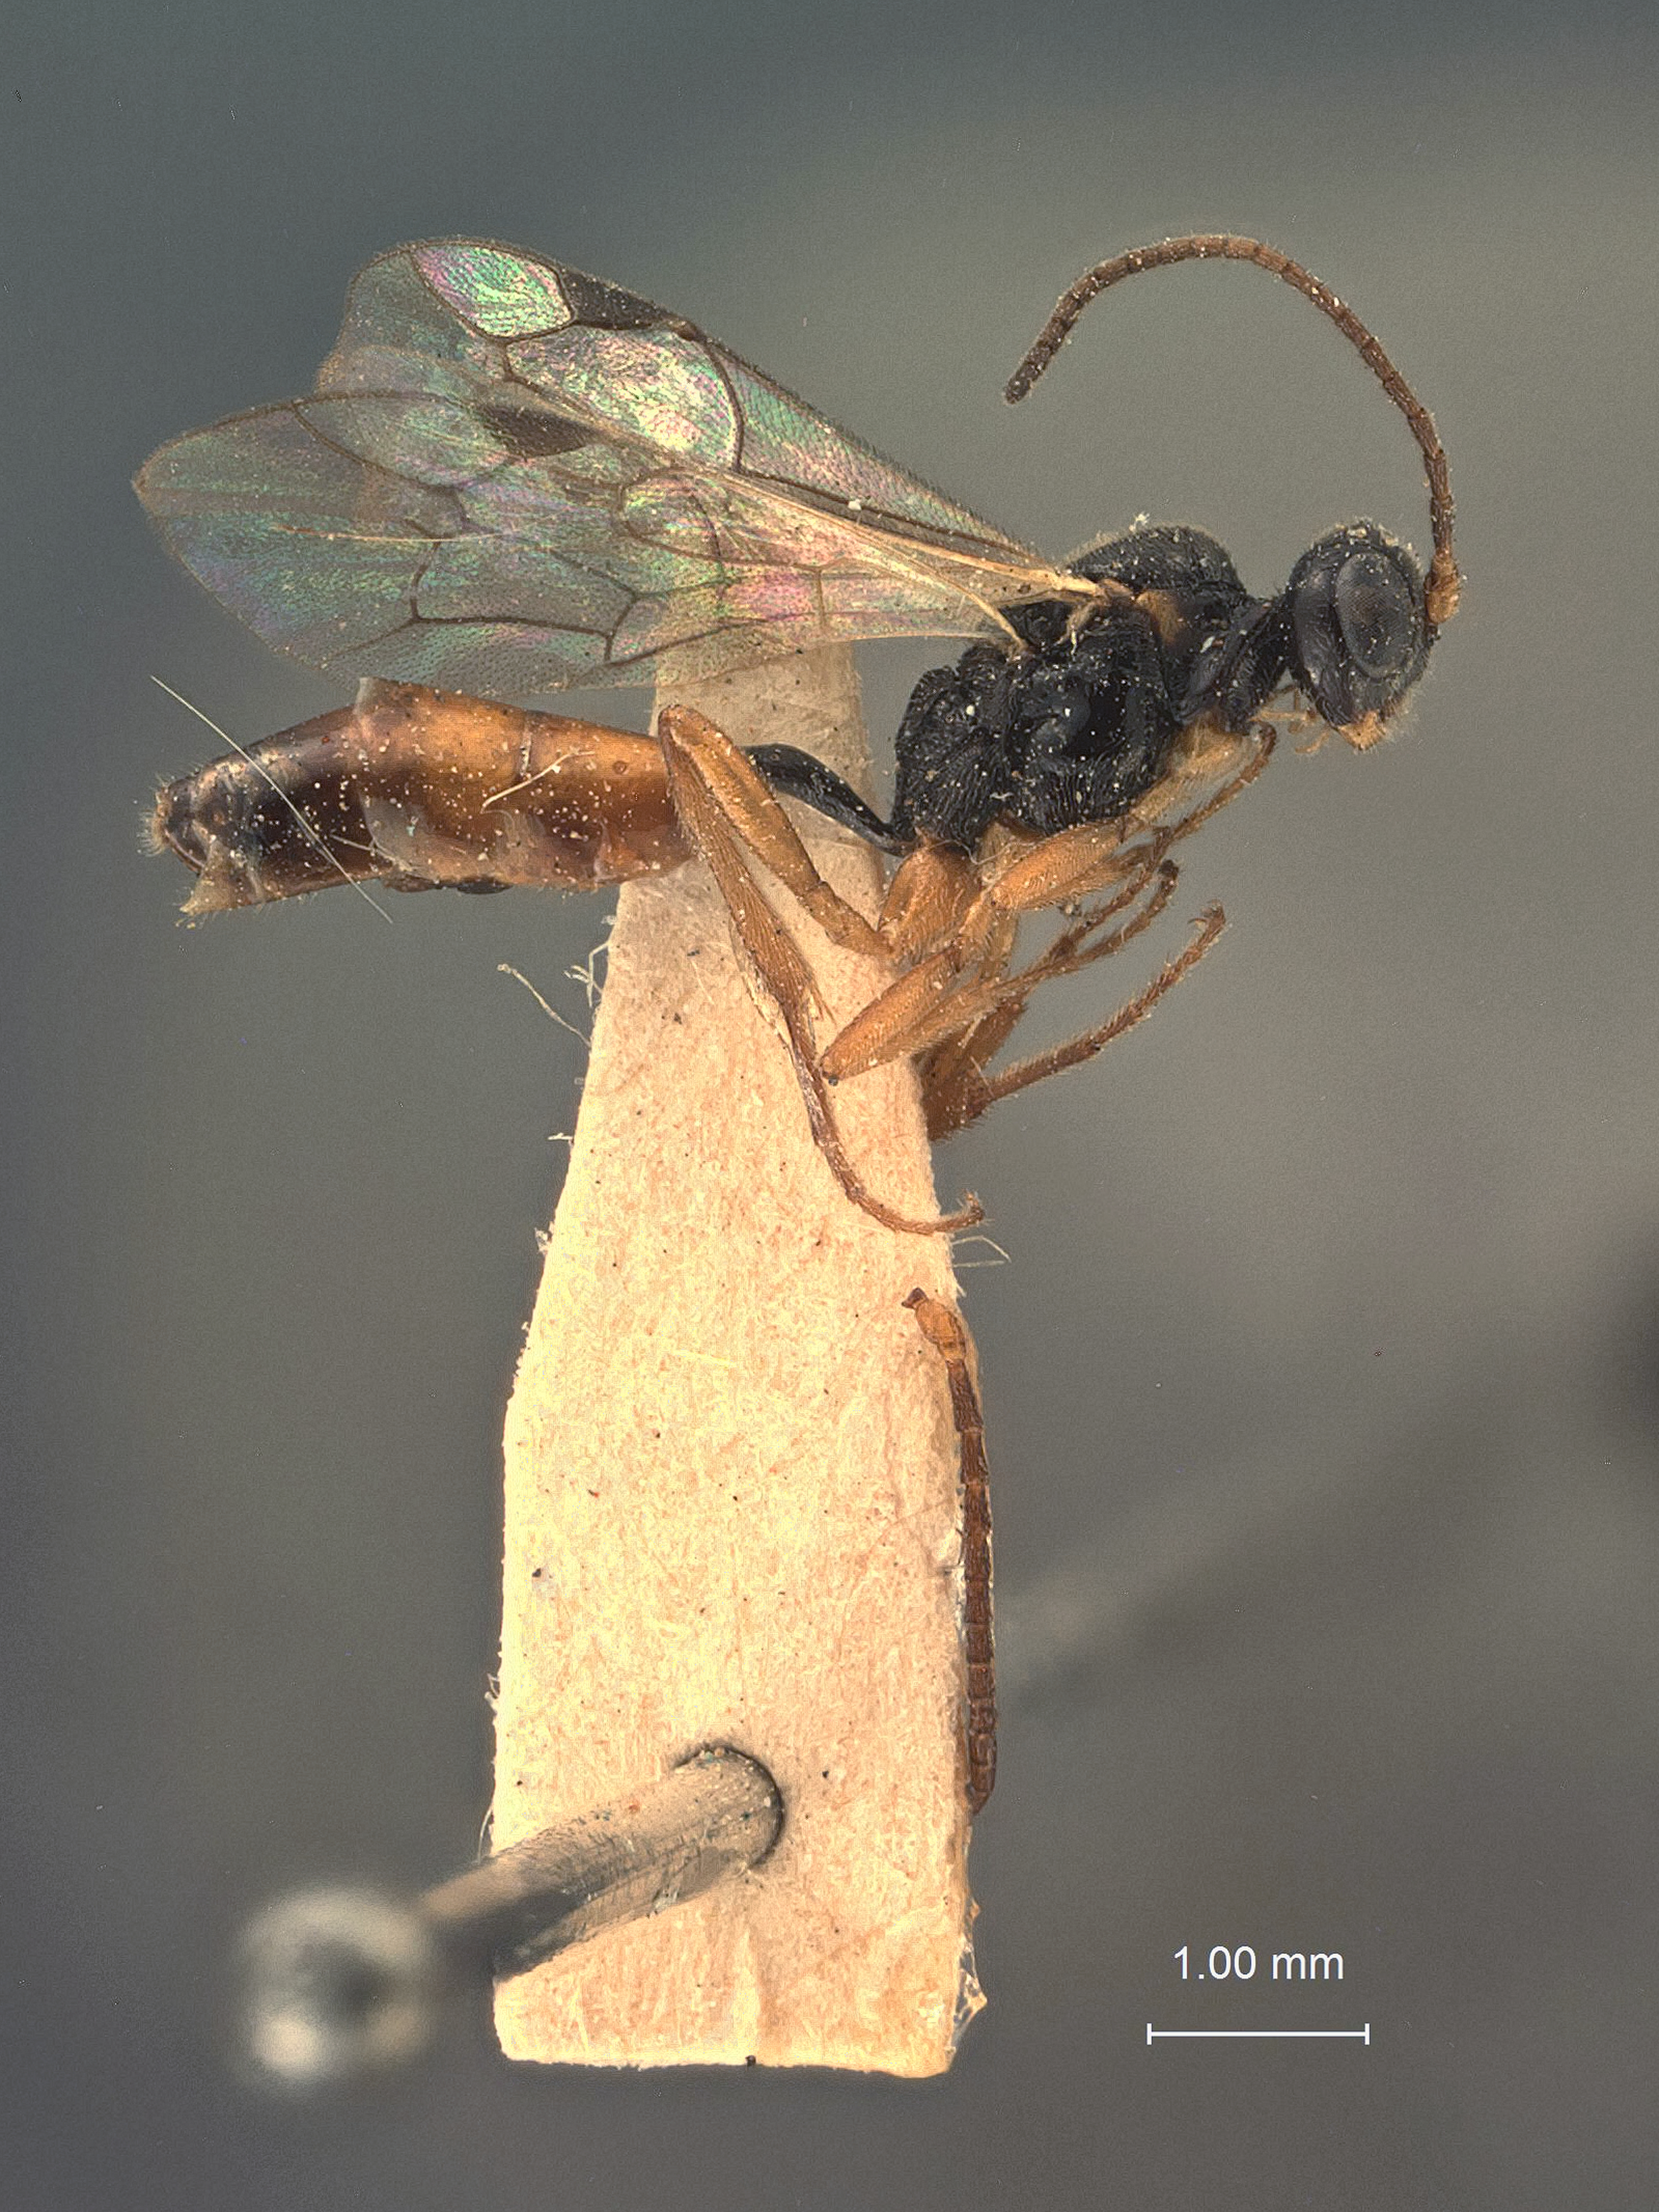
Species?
Atractodes serpedontus
